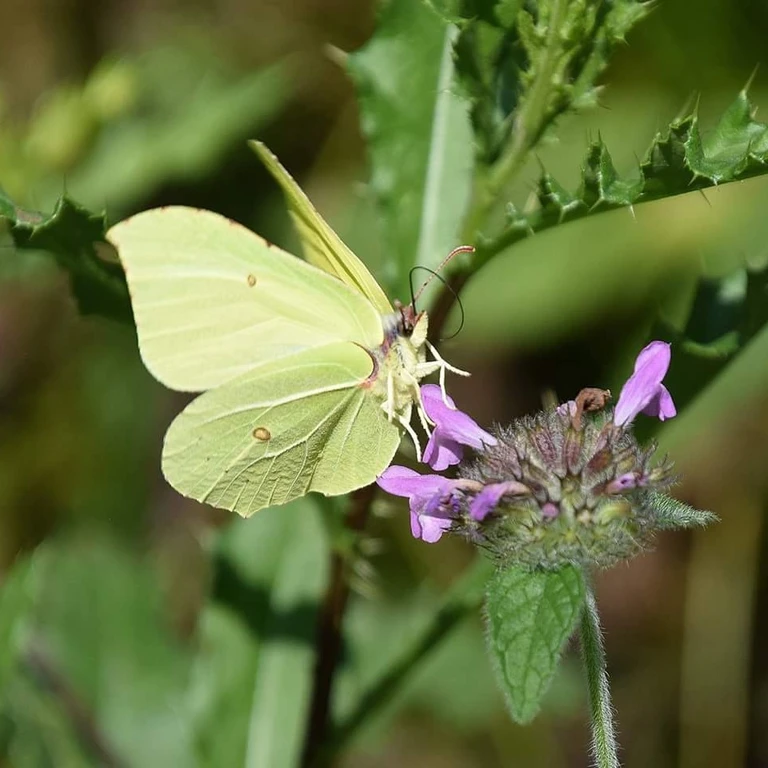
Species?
Gonepteryx rhamni
